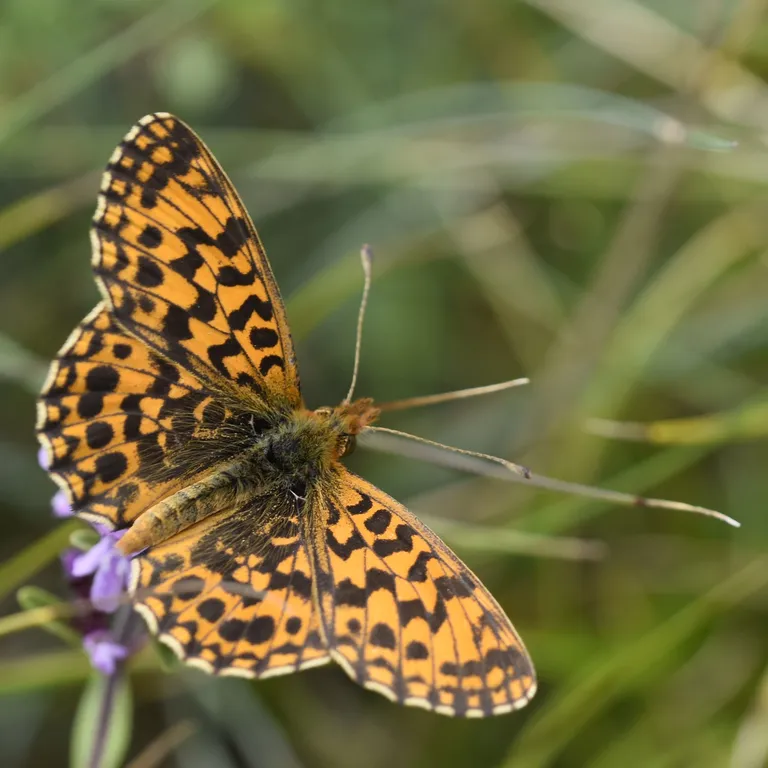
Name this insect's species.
Boloria dia
